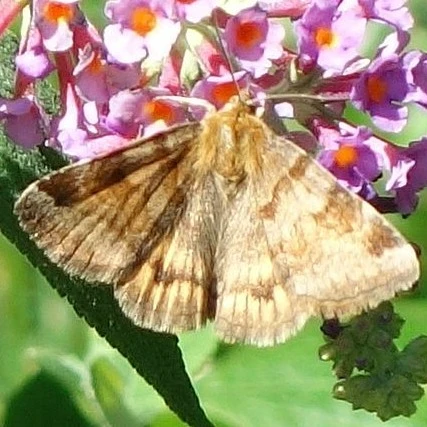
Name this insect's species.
Euclidia glyphica
